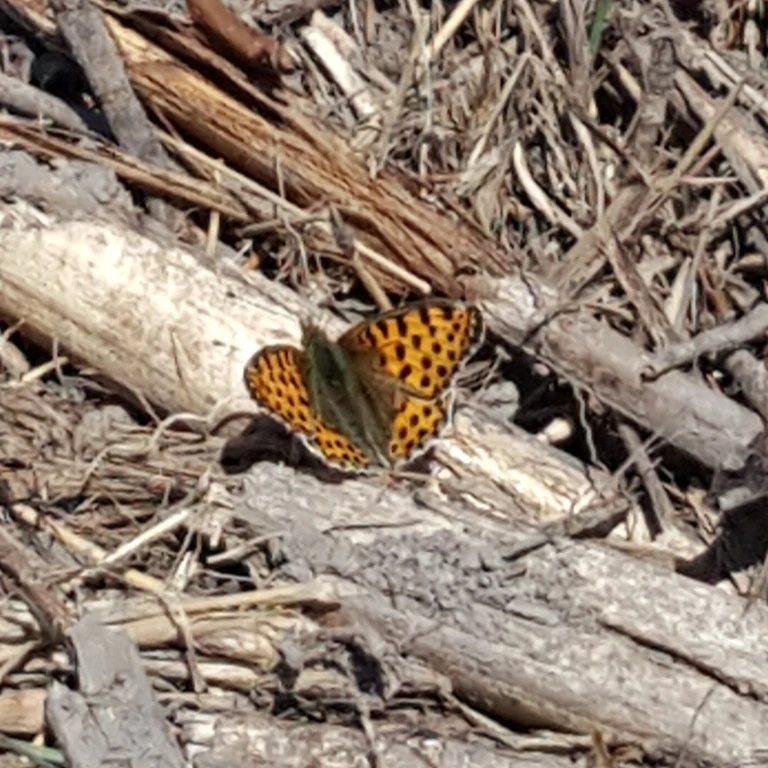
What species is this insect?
Issoria lathonia
